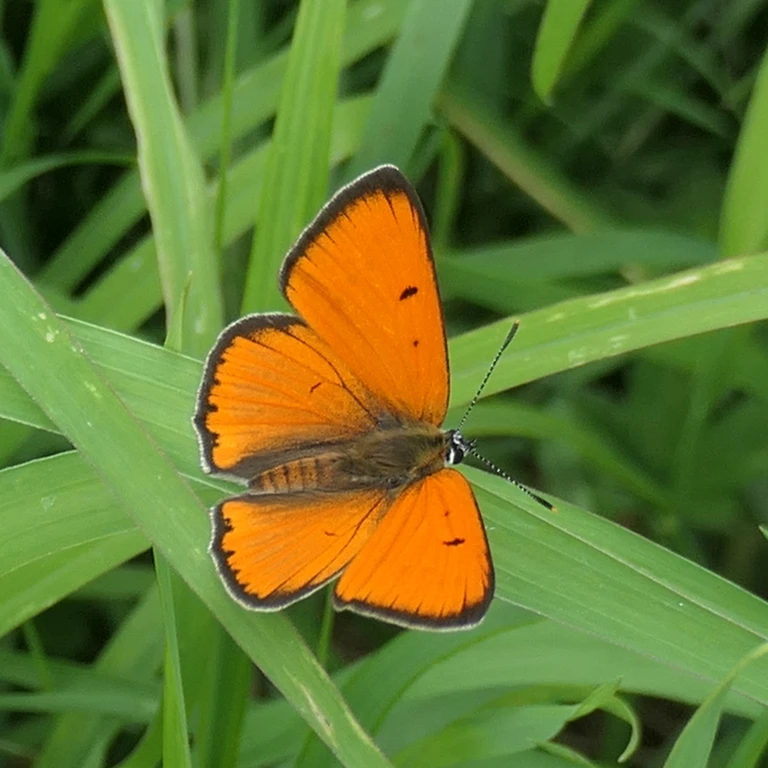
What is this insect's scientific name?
Lycaena dispar
